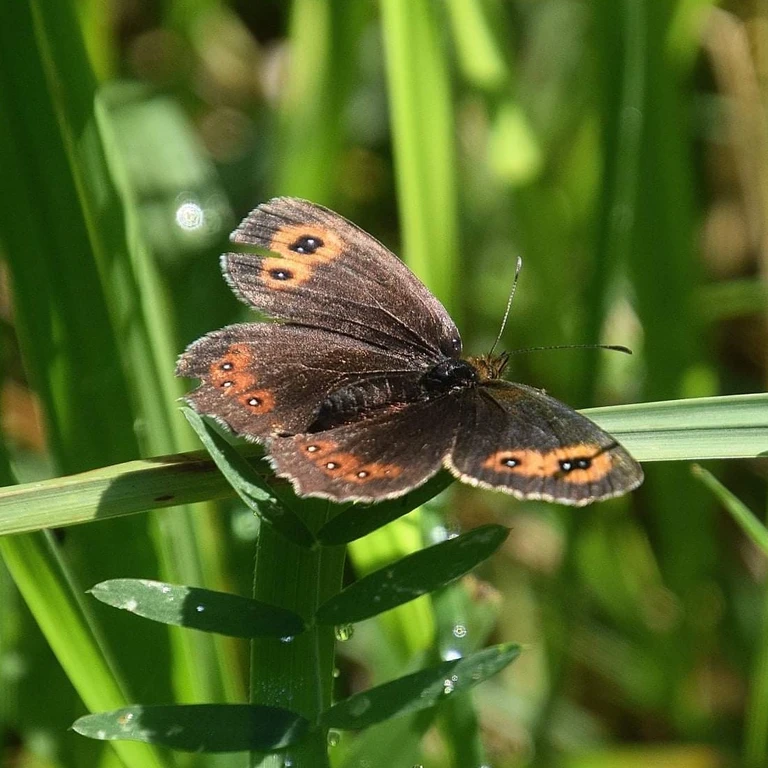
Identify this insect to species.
Erebia aethiops
